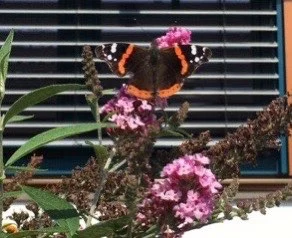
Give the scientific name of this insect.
Vanessa atalanta
